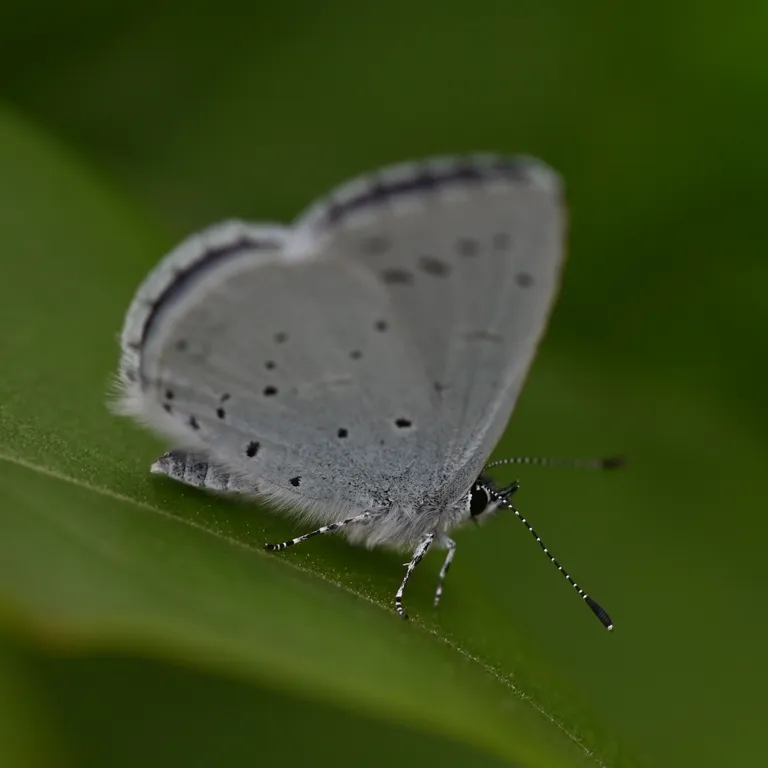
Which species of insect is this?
Celastrina argiolus
